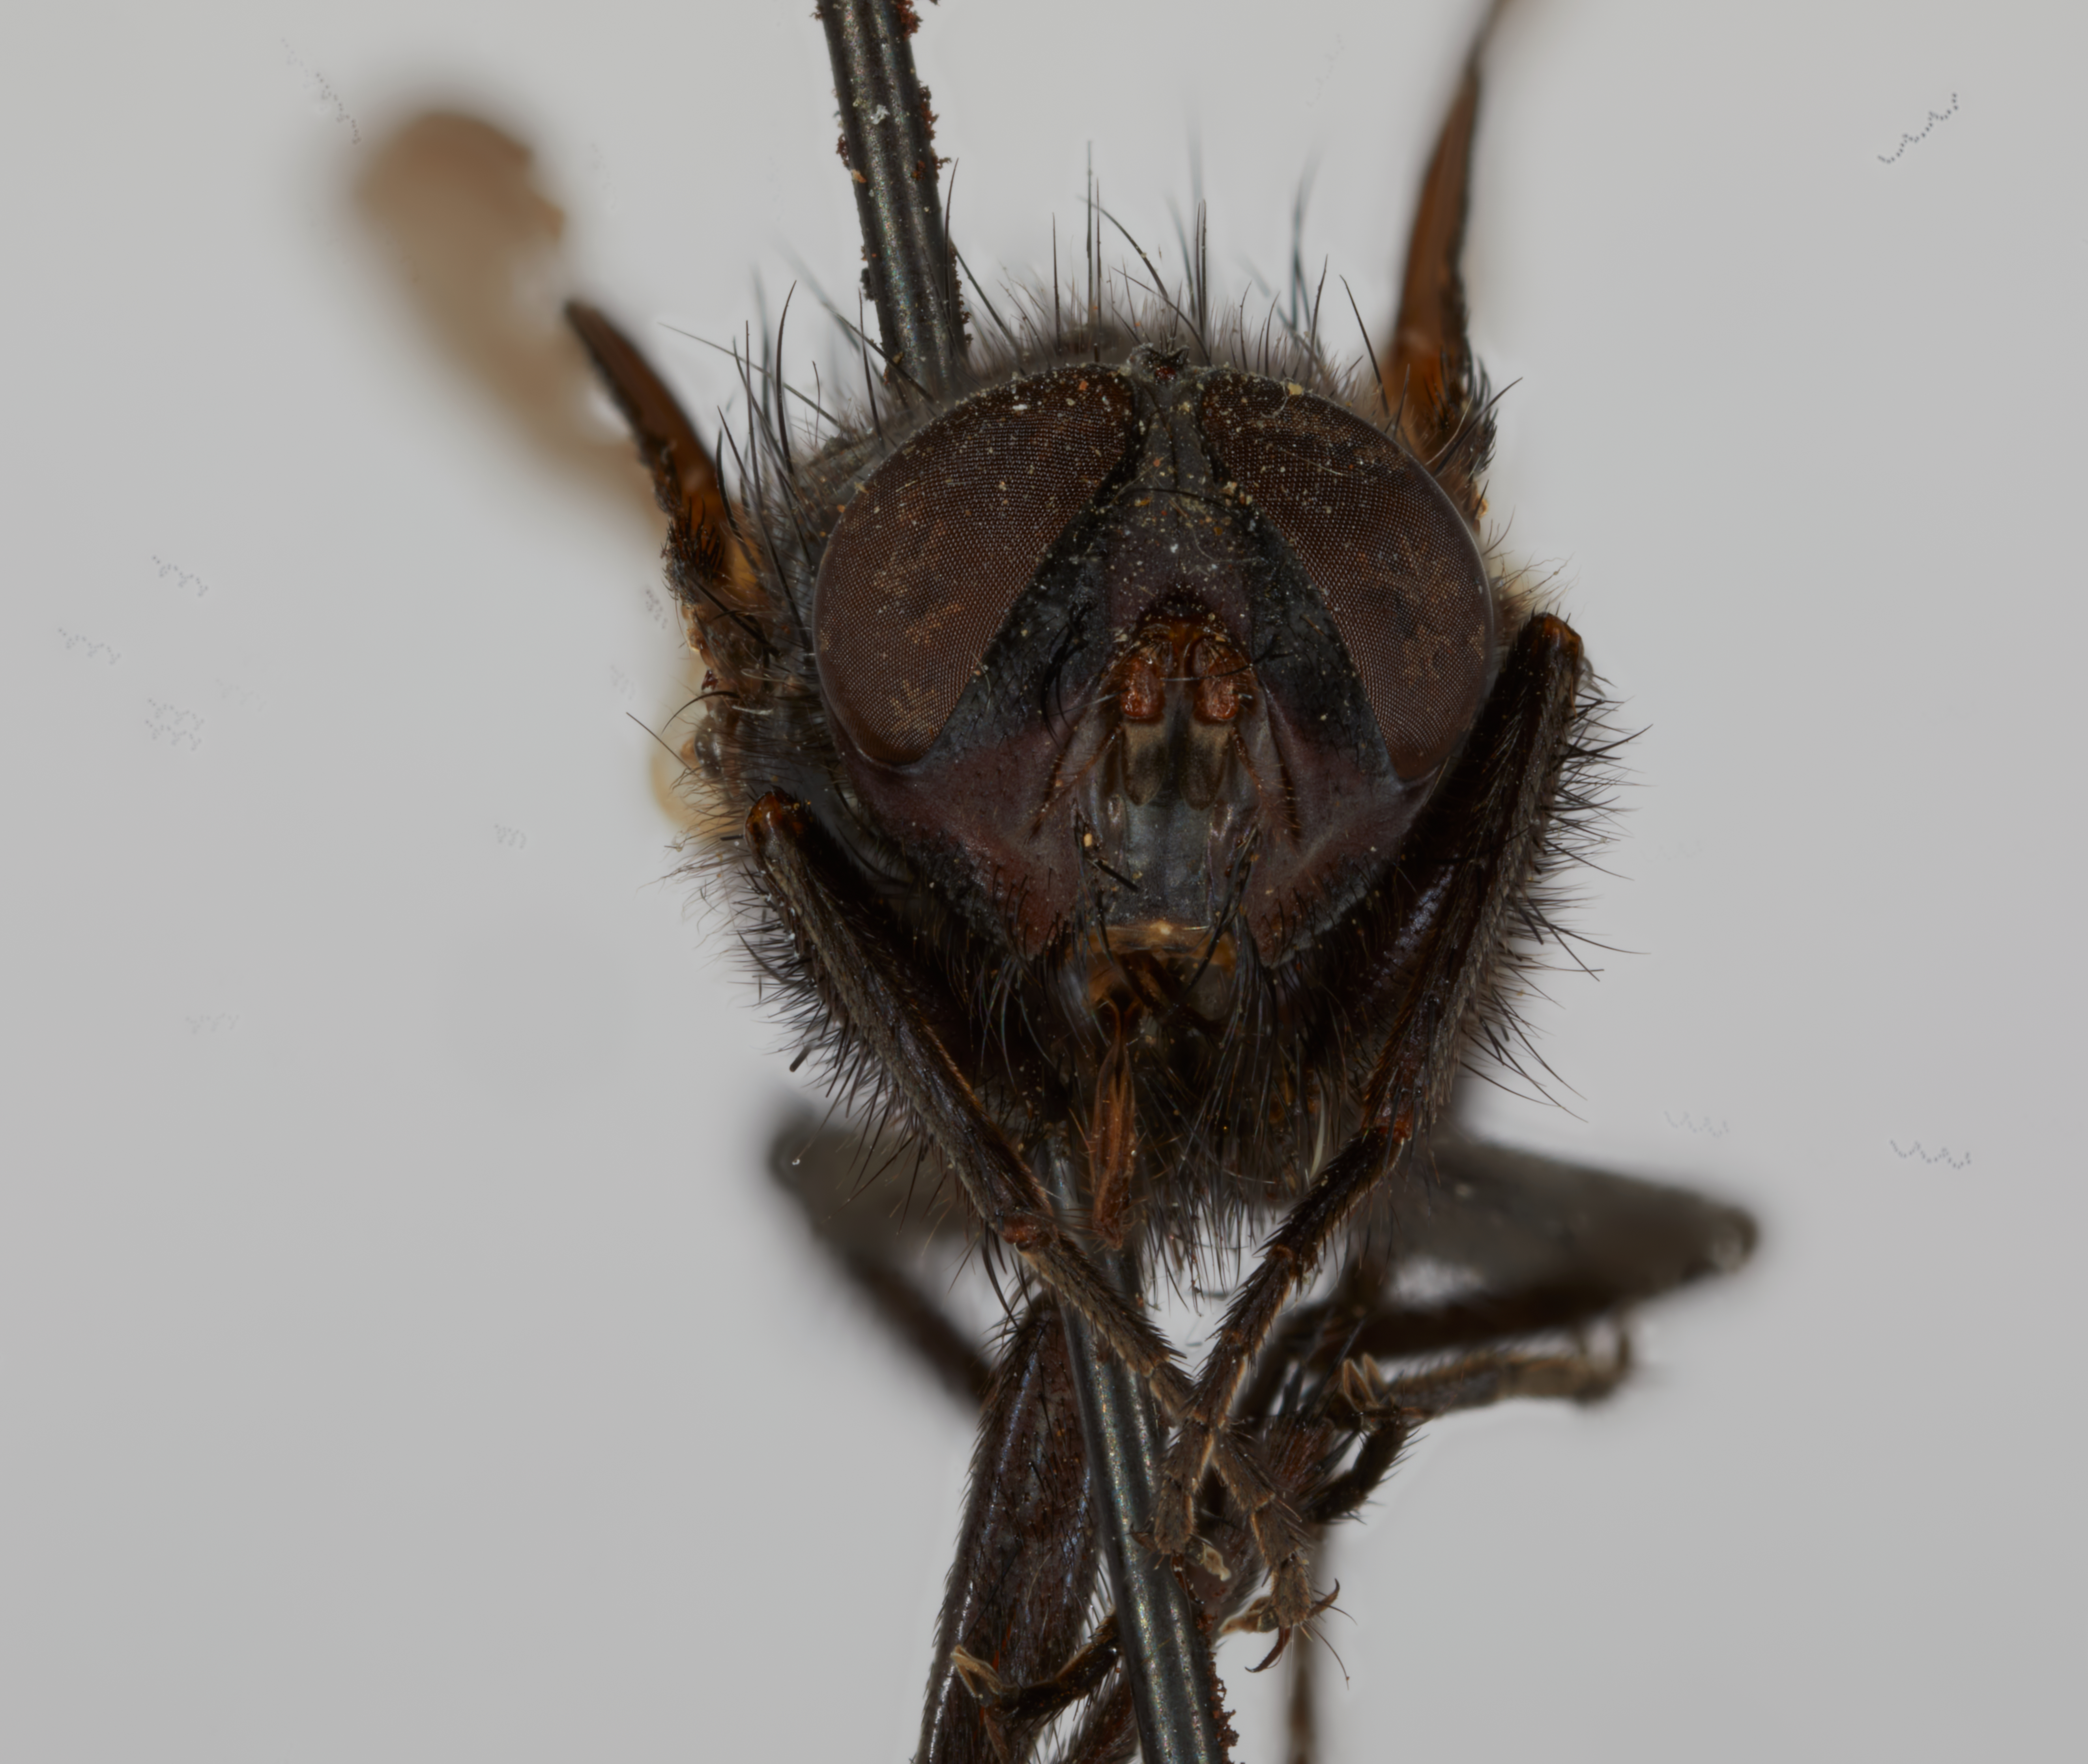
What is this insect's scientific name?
Melanodexiopsis tristina (also Melanodexia tristina)
